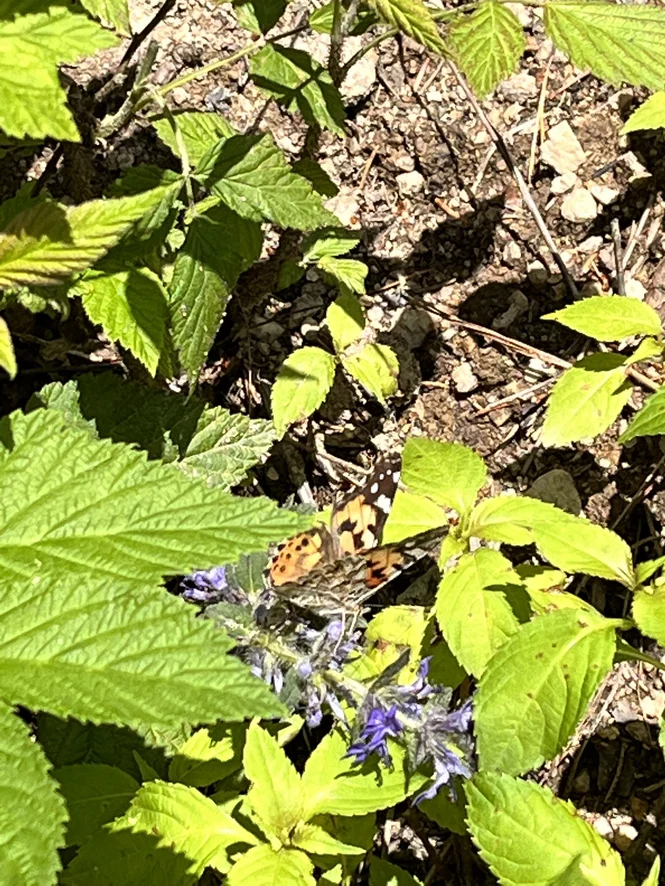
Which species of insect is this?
Vanessa cardui
